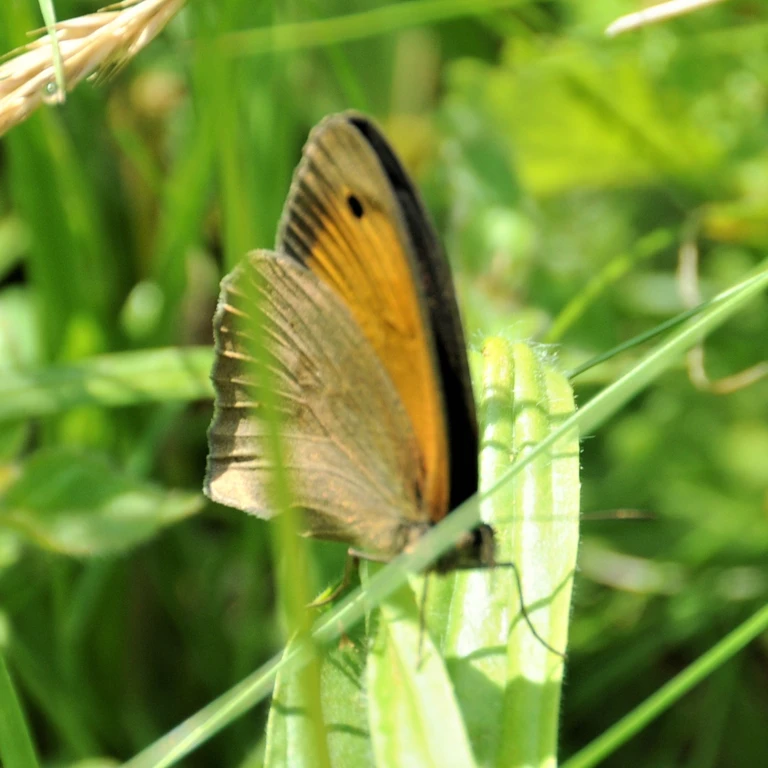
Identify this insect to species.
Maniola jurtina
